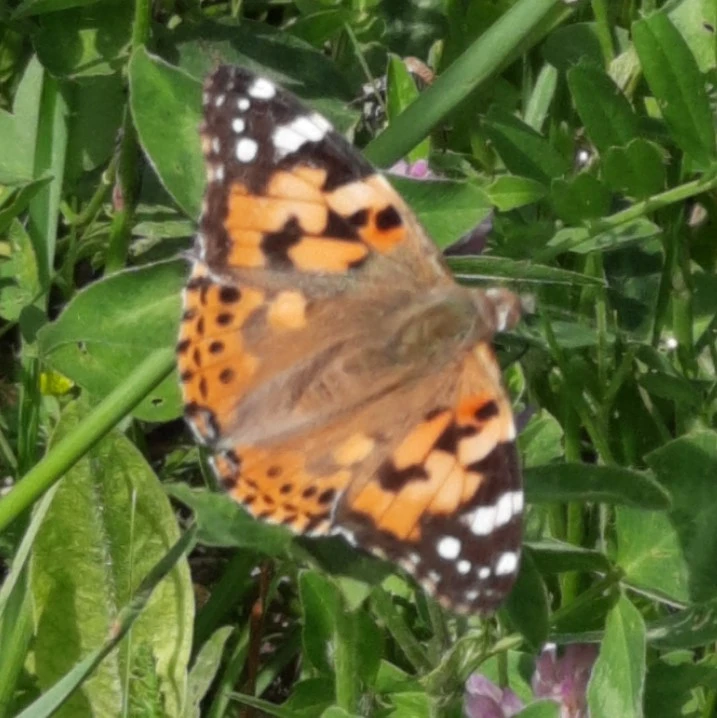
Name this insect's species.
Vanessa cardui
